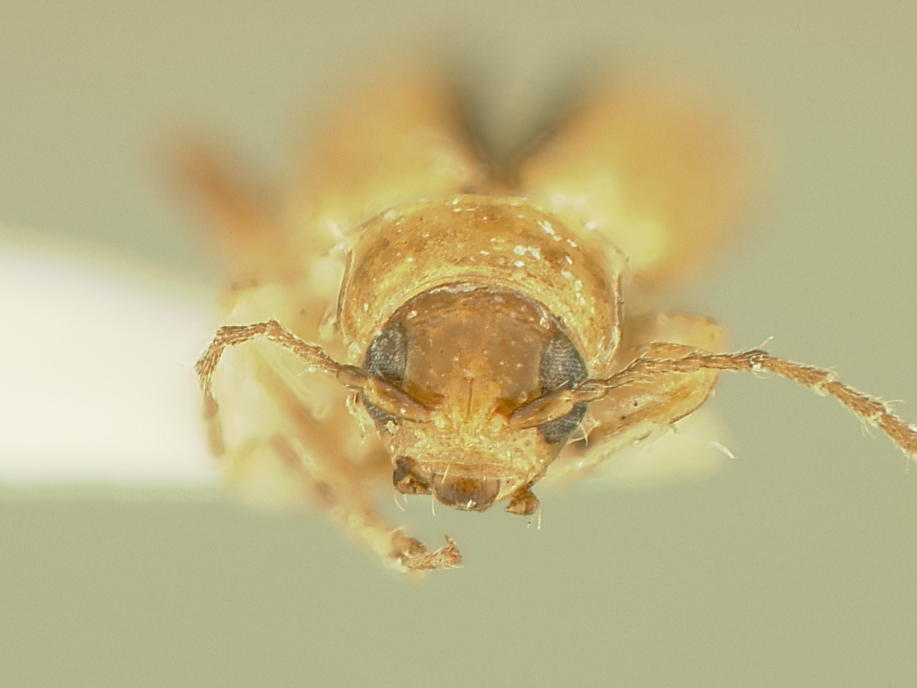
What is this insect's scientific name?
Systena laevis
